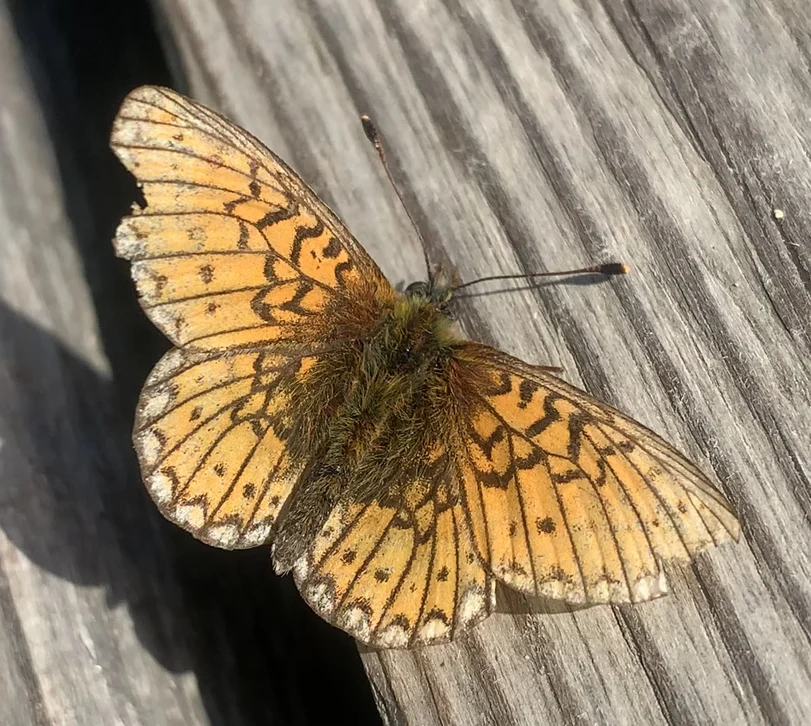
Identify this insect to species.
Boloria eunomia
